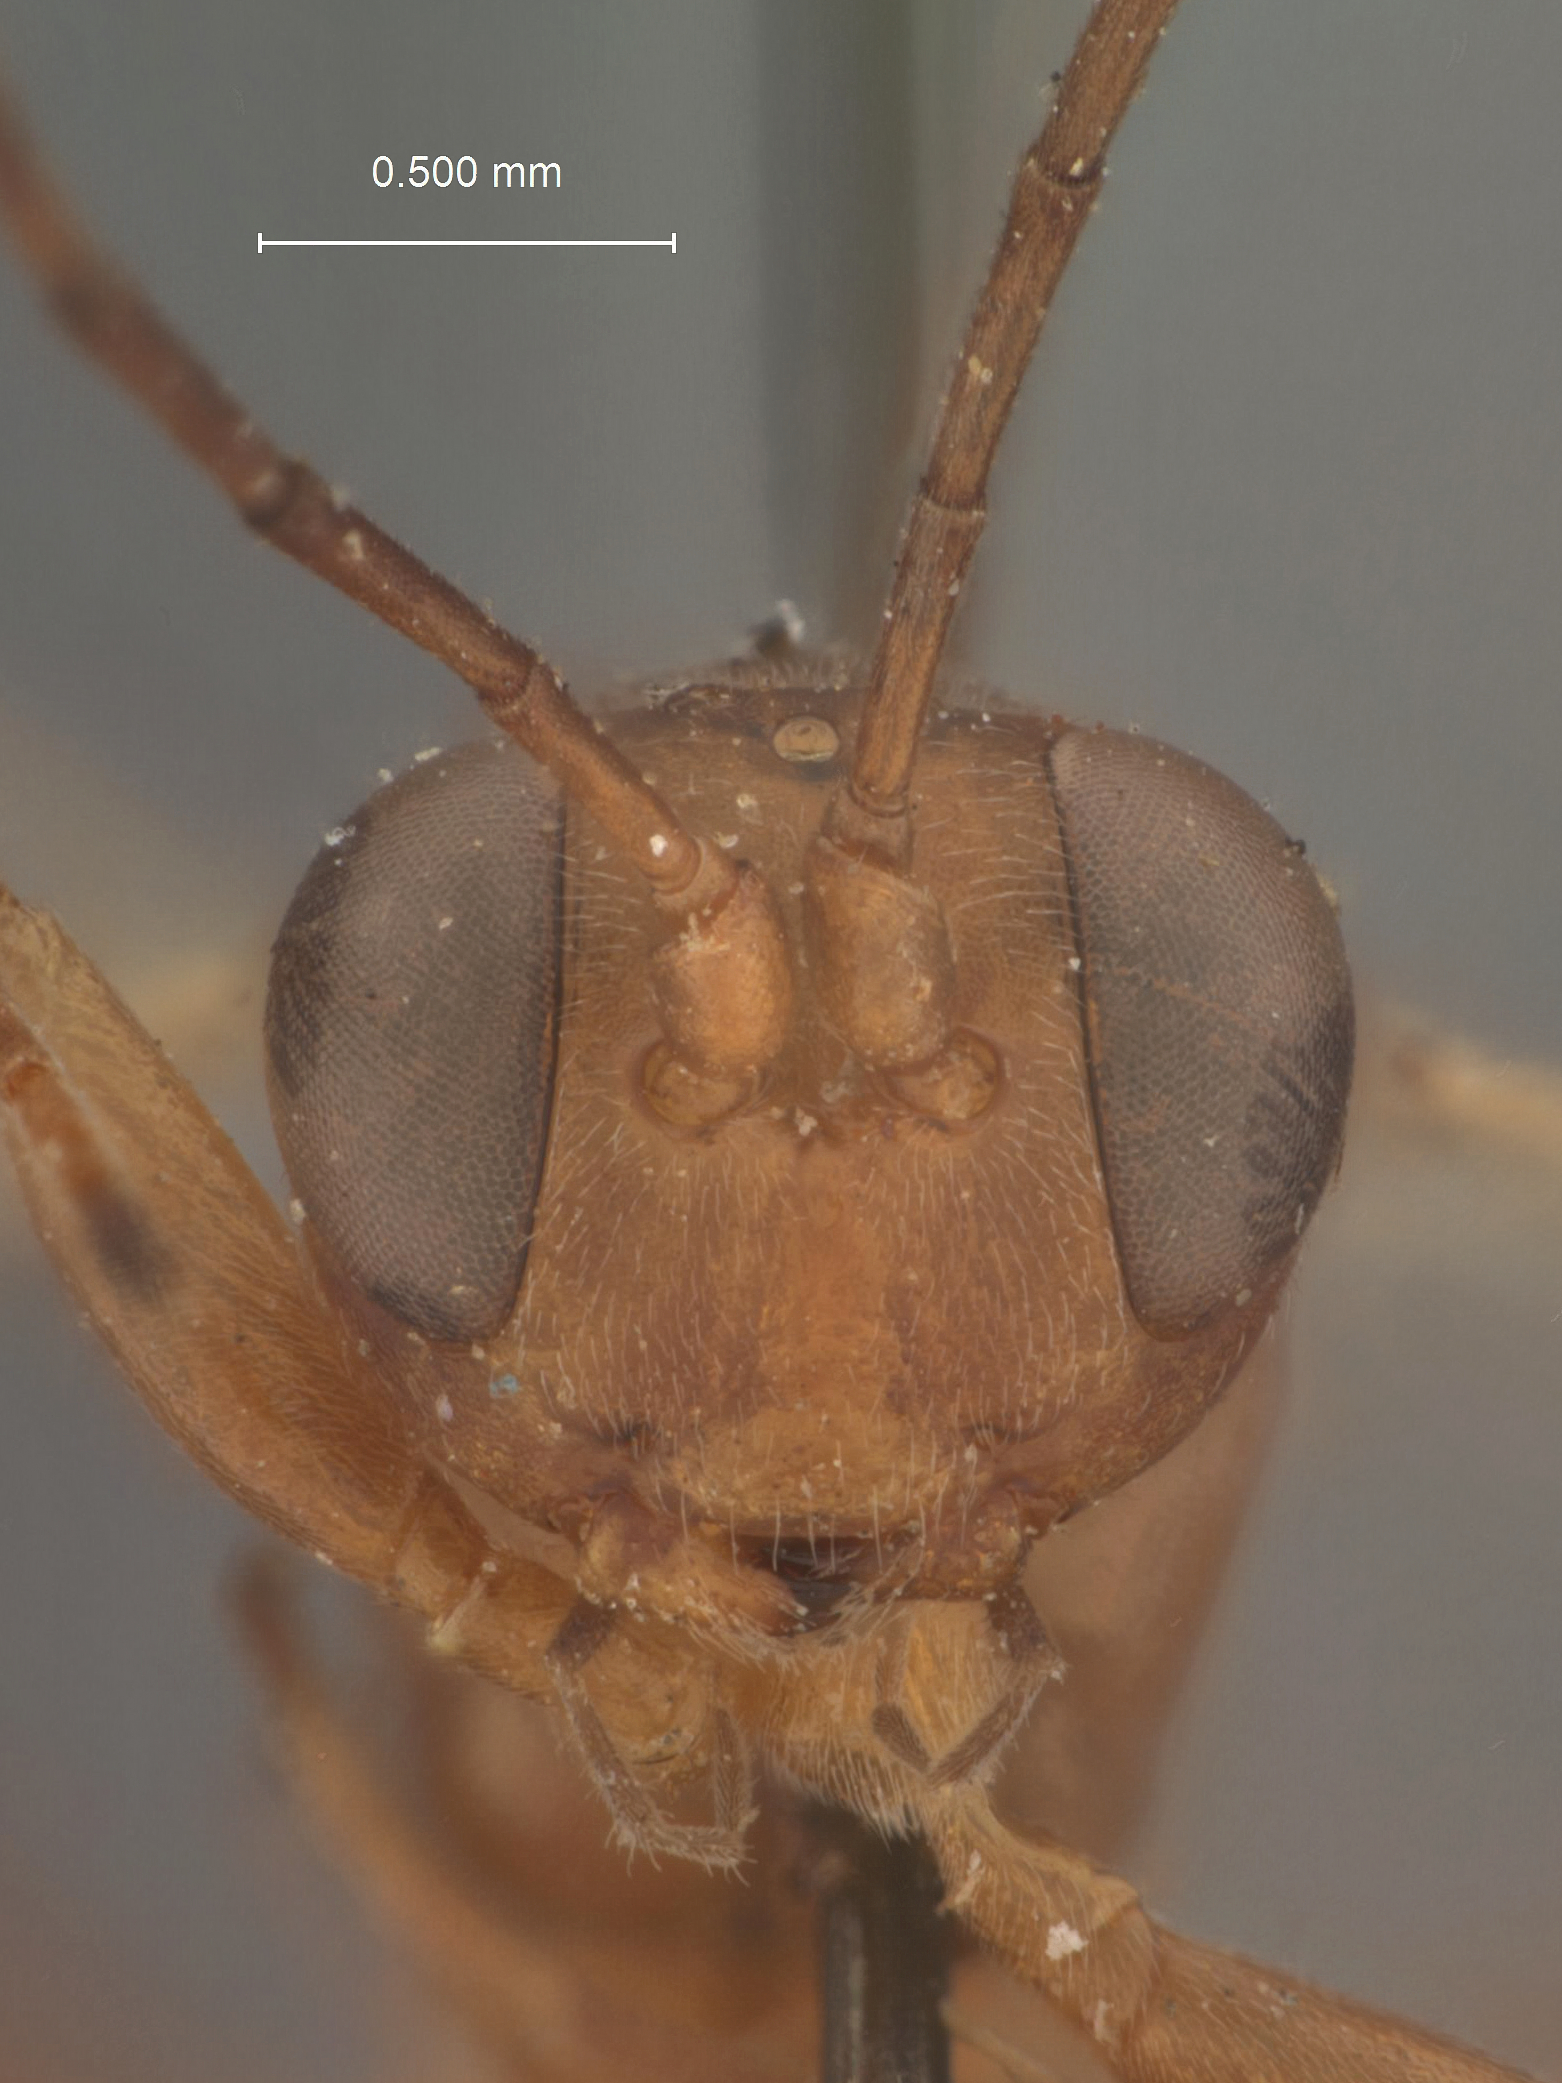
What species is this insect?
Hemiteles melitacae
